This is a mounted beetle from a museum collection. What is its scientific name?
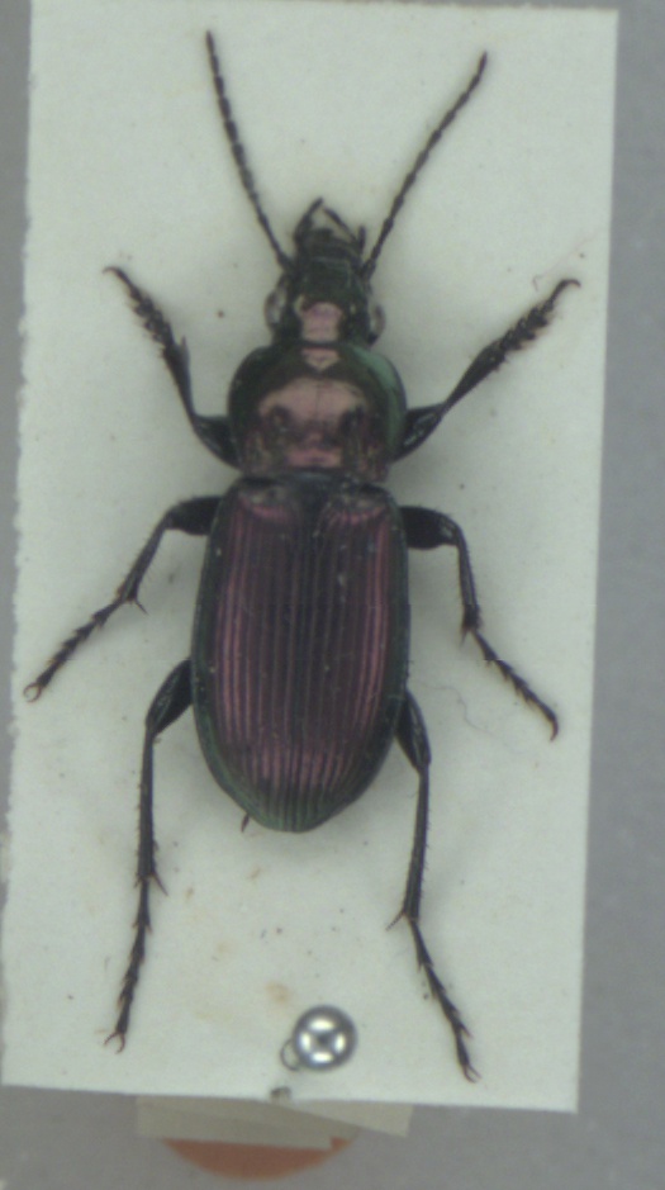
Poecilus lepidus
